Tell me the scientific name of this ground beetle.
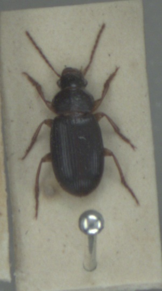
Ophonus rufibarbis
